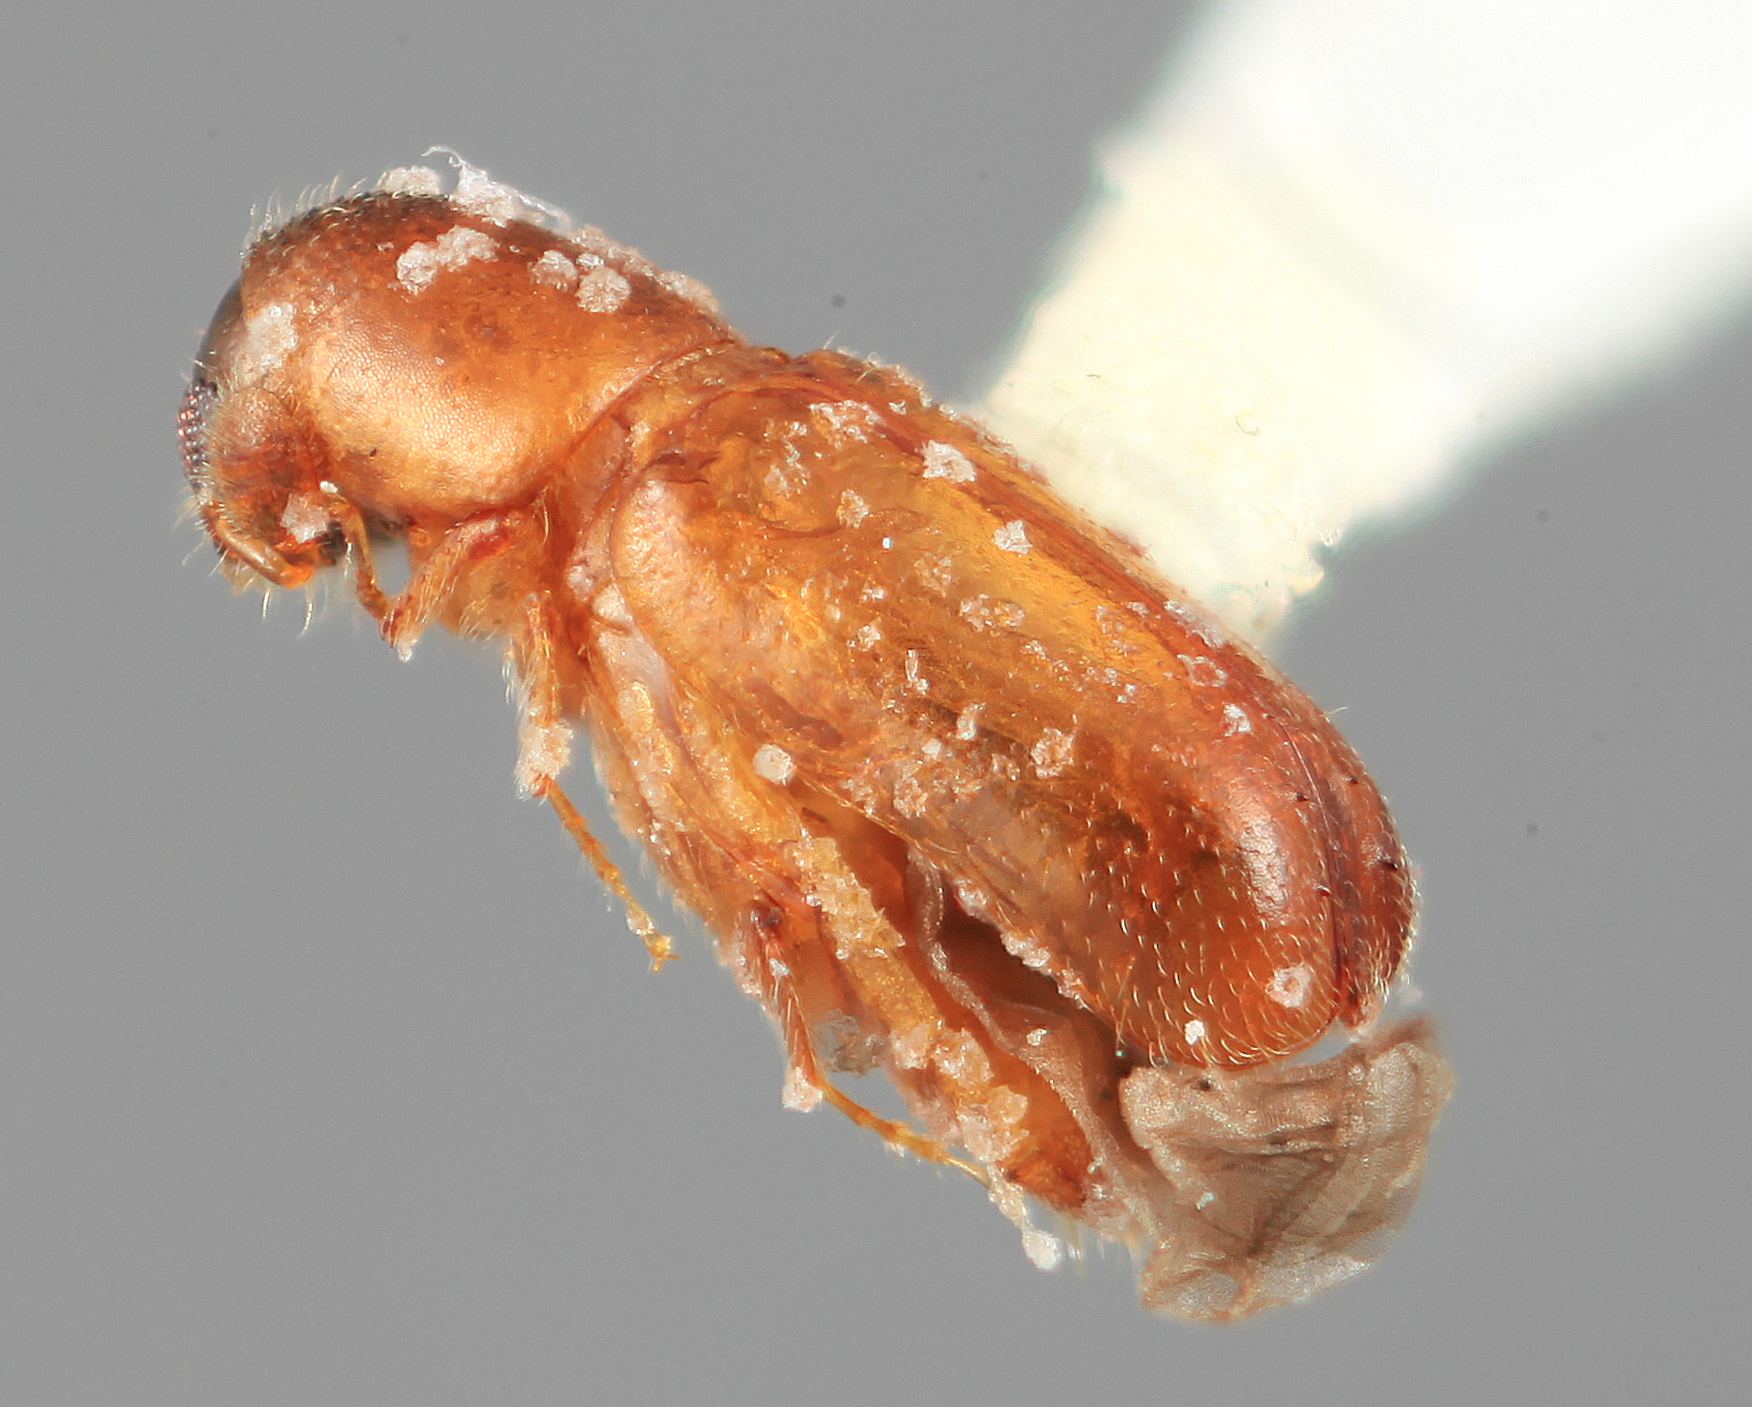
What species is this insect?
Microcorthylus simulans
